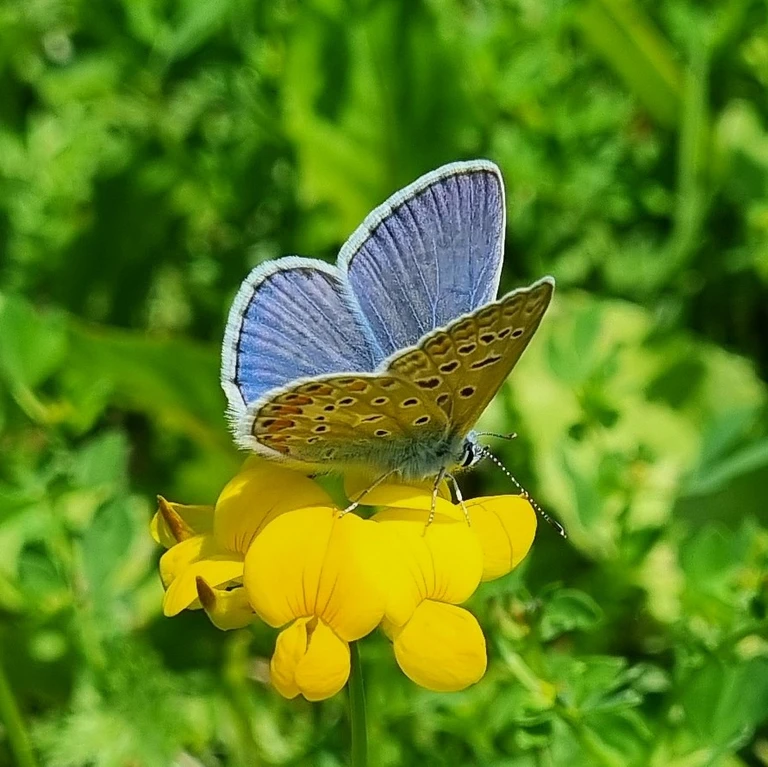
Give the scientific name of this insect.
Polyommatus icarus
